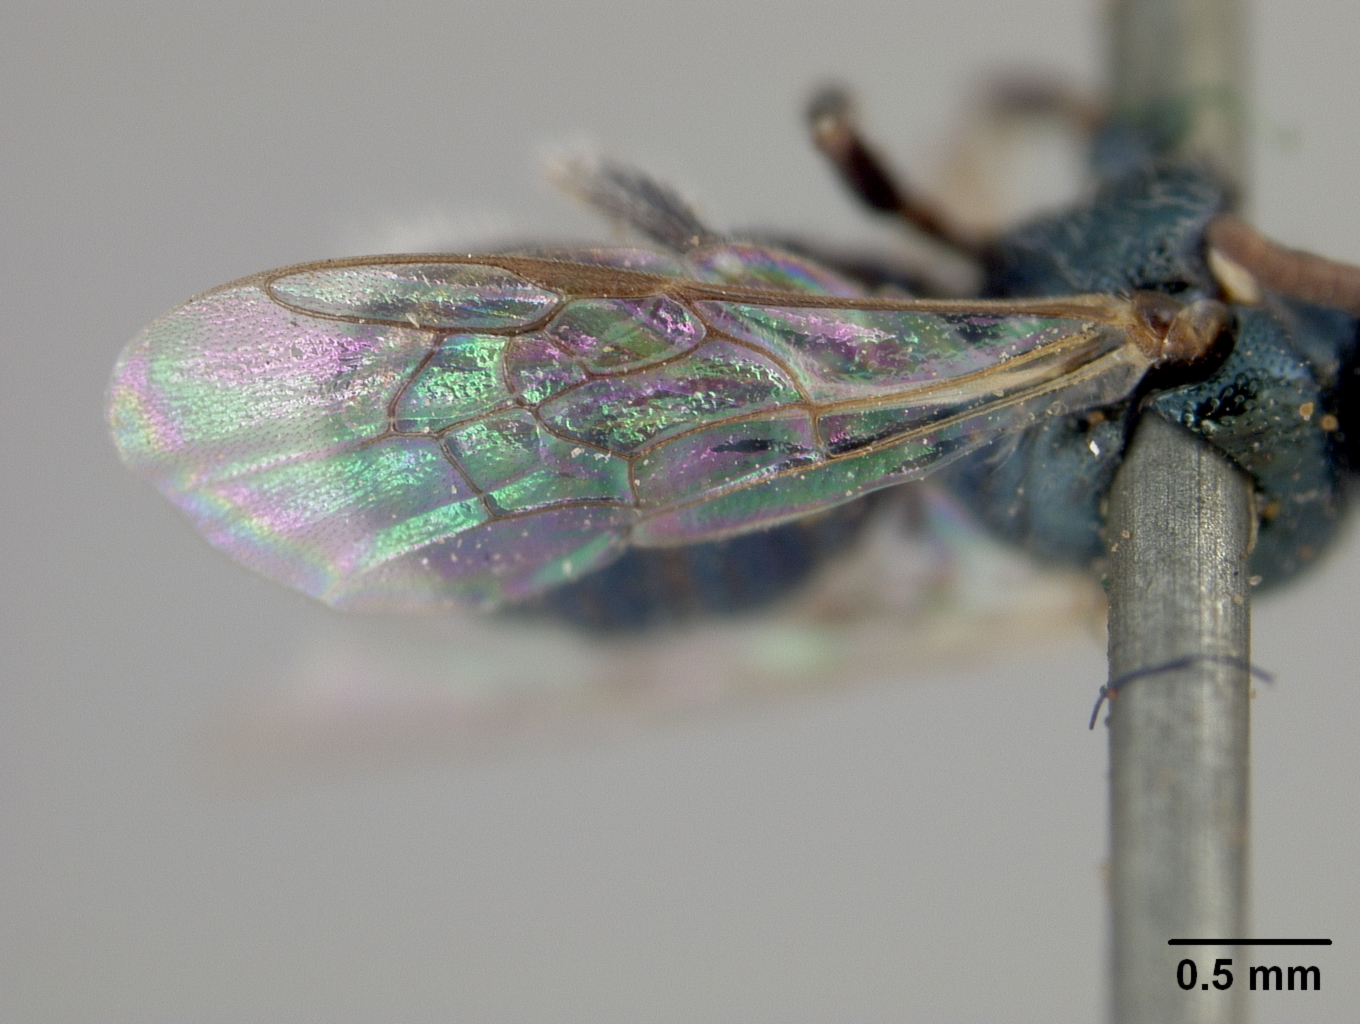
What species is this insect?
Ceratina nanula
